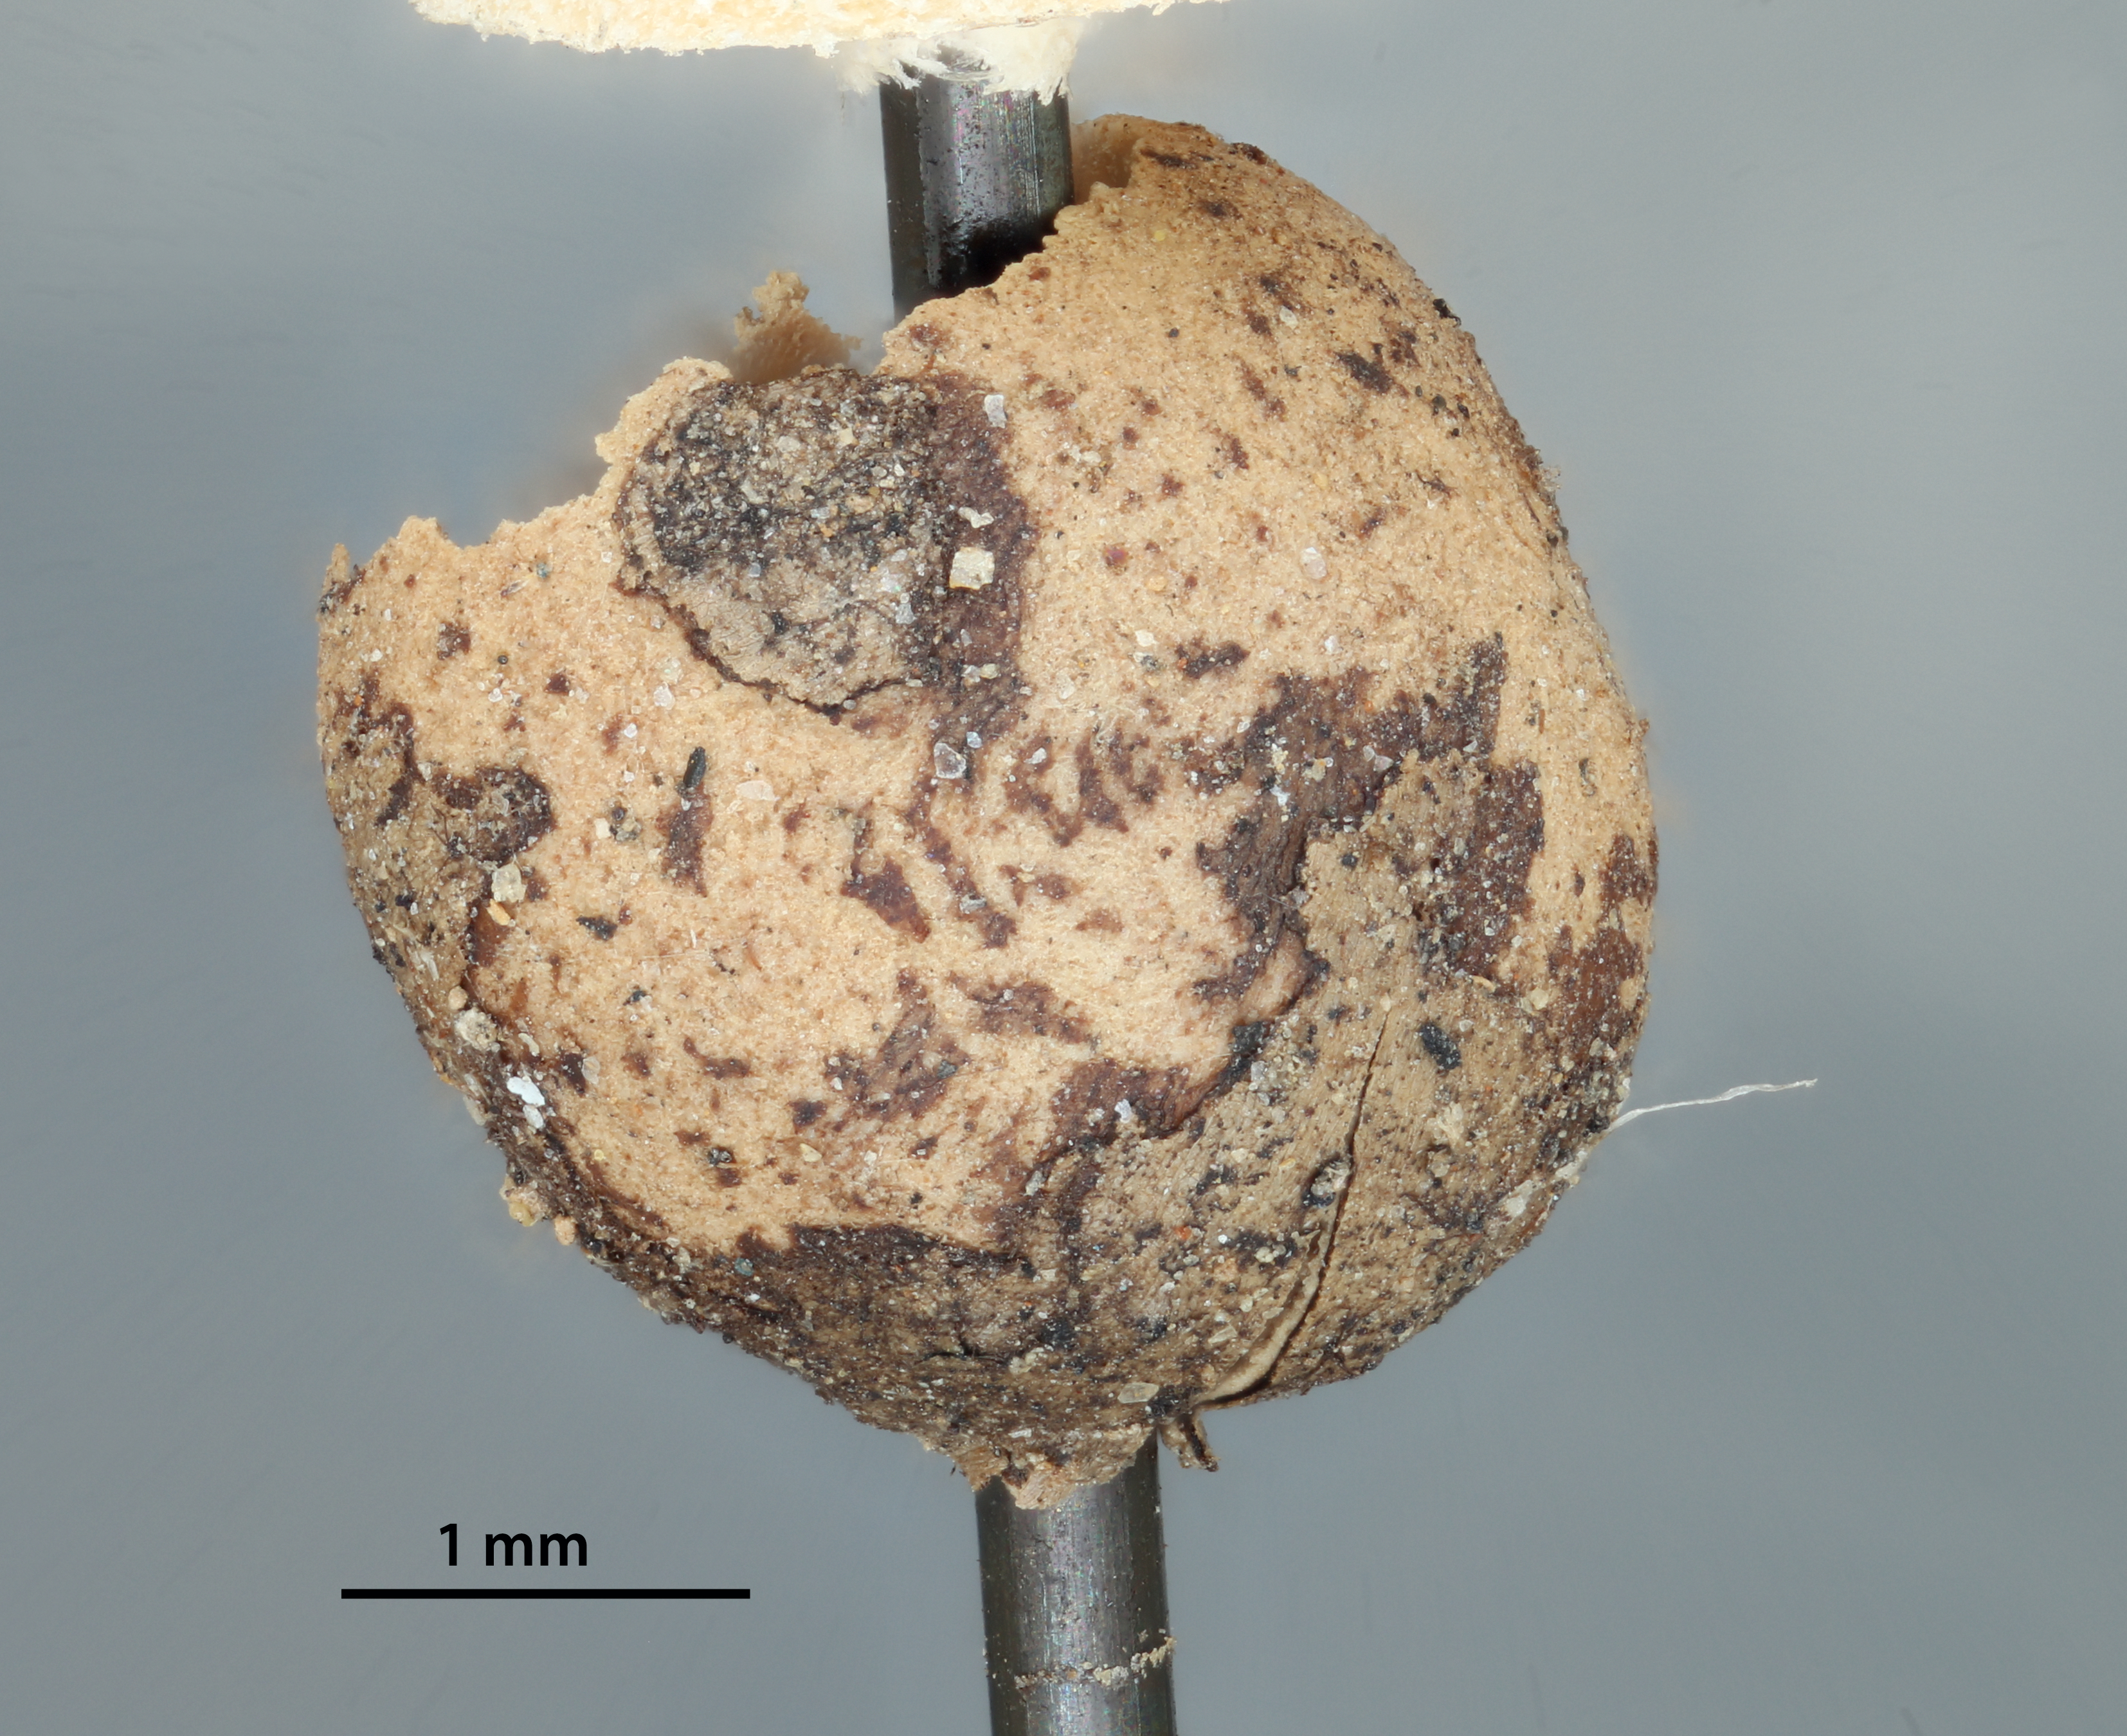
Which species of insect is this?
Callirhytis banalella
